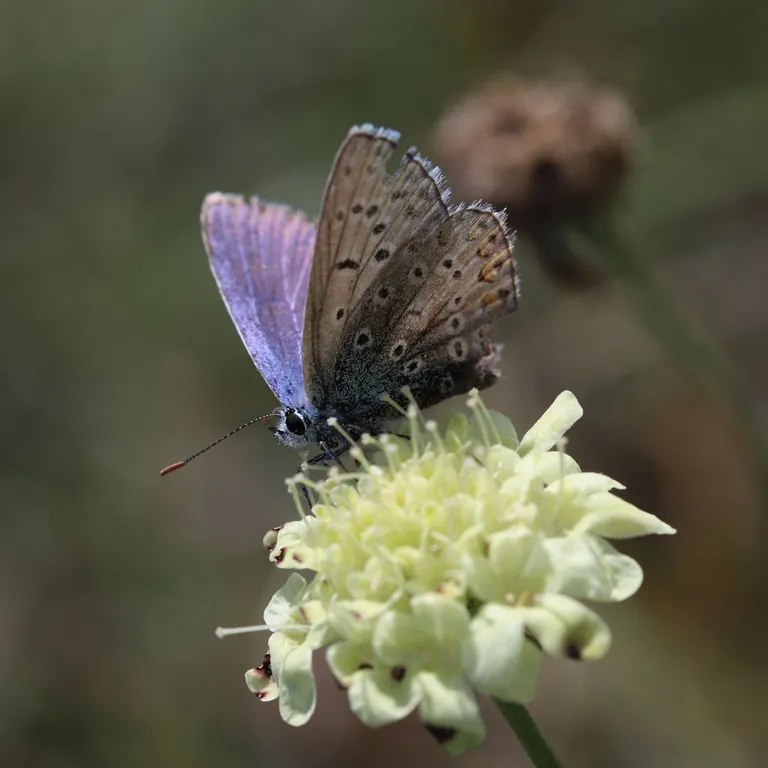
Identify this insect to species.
Polyommatus icarus
